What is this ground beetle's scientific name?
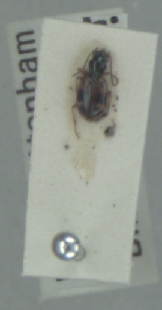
Bembidion articulatum
